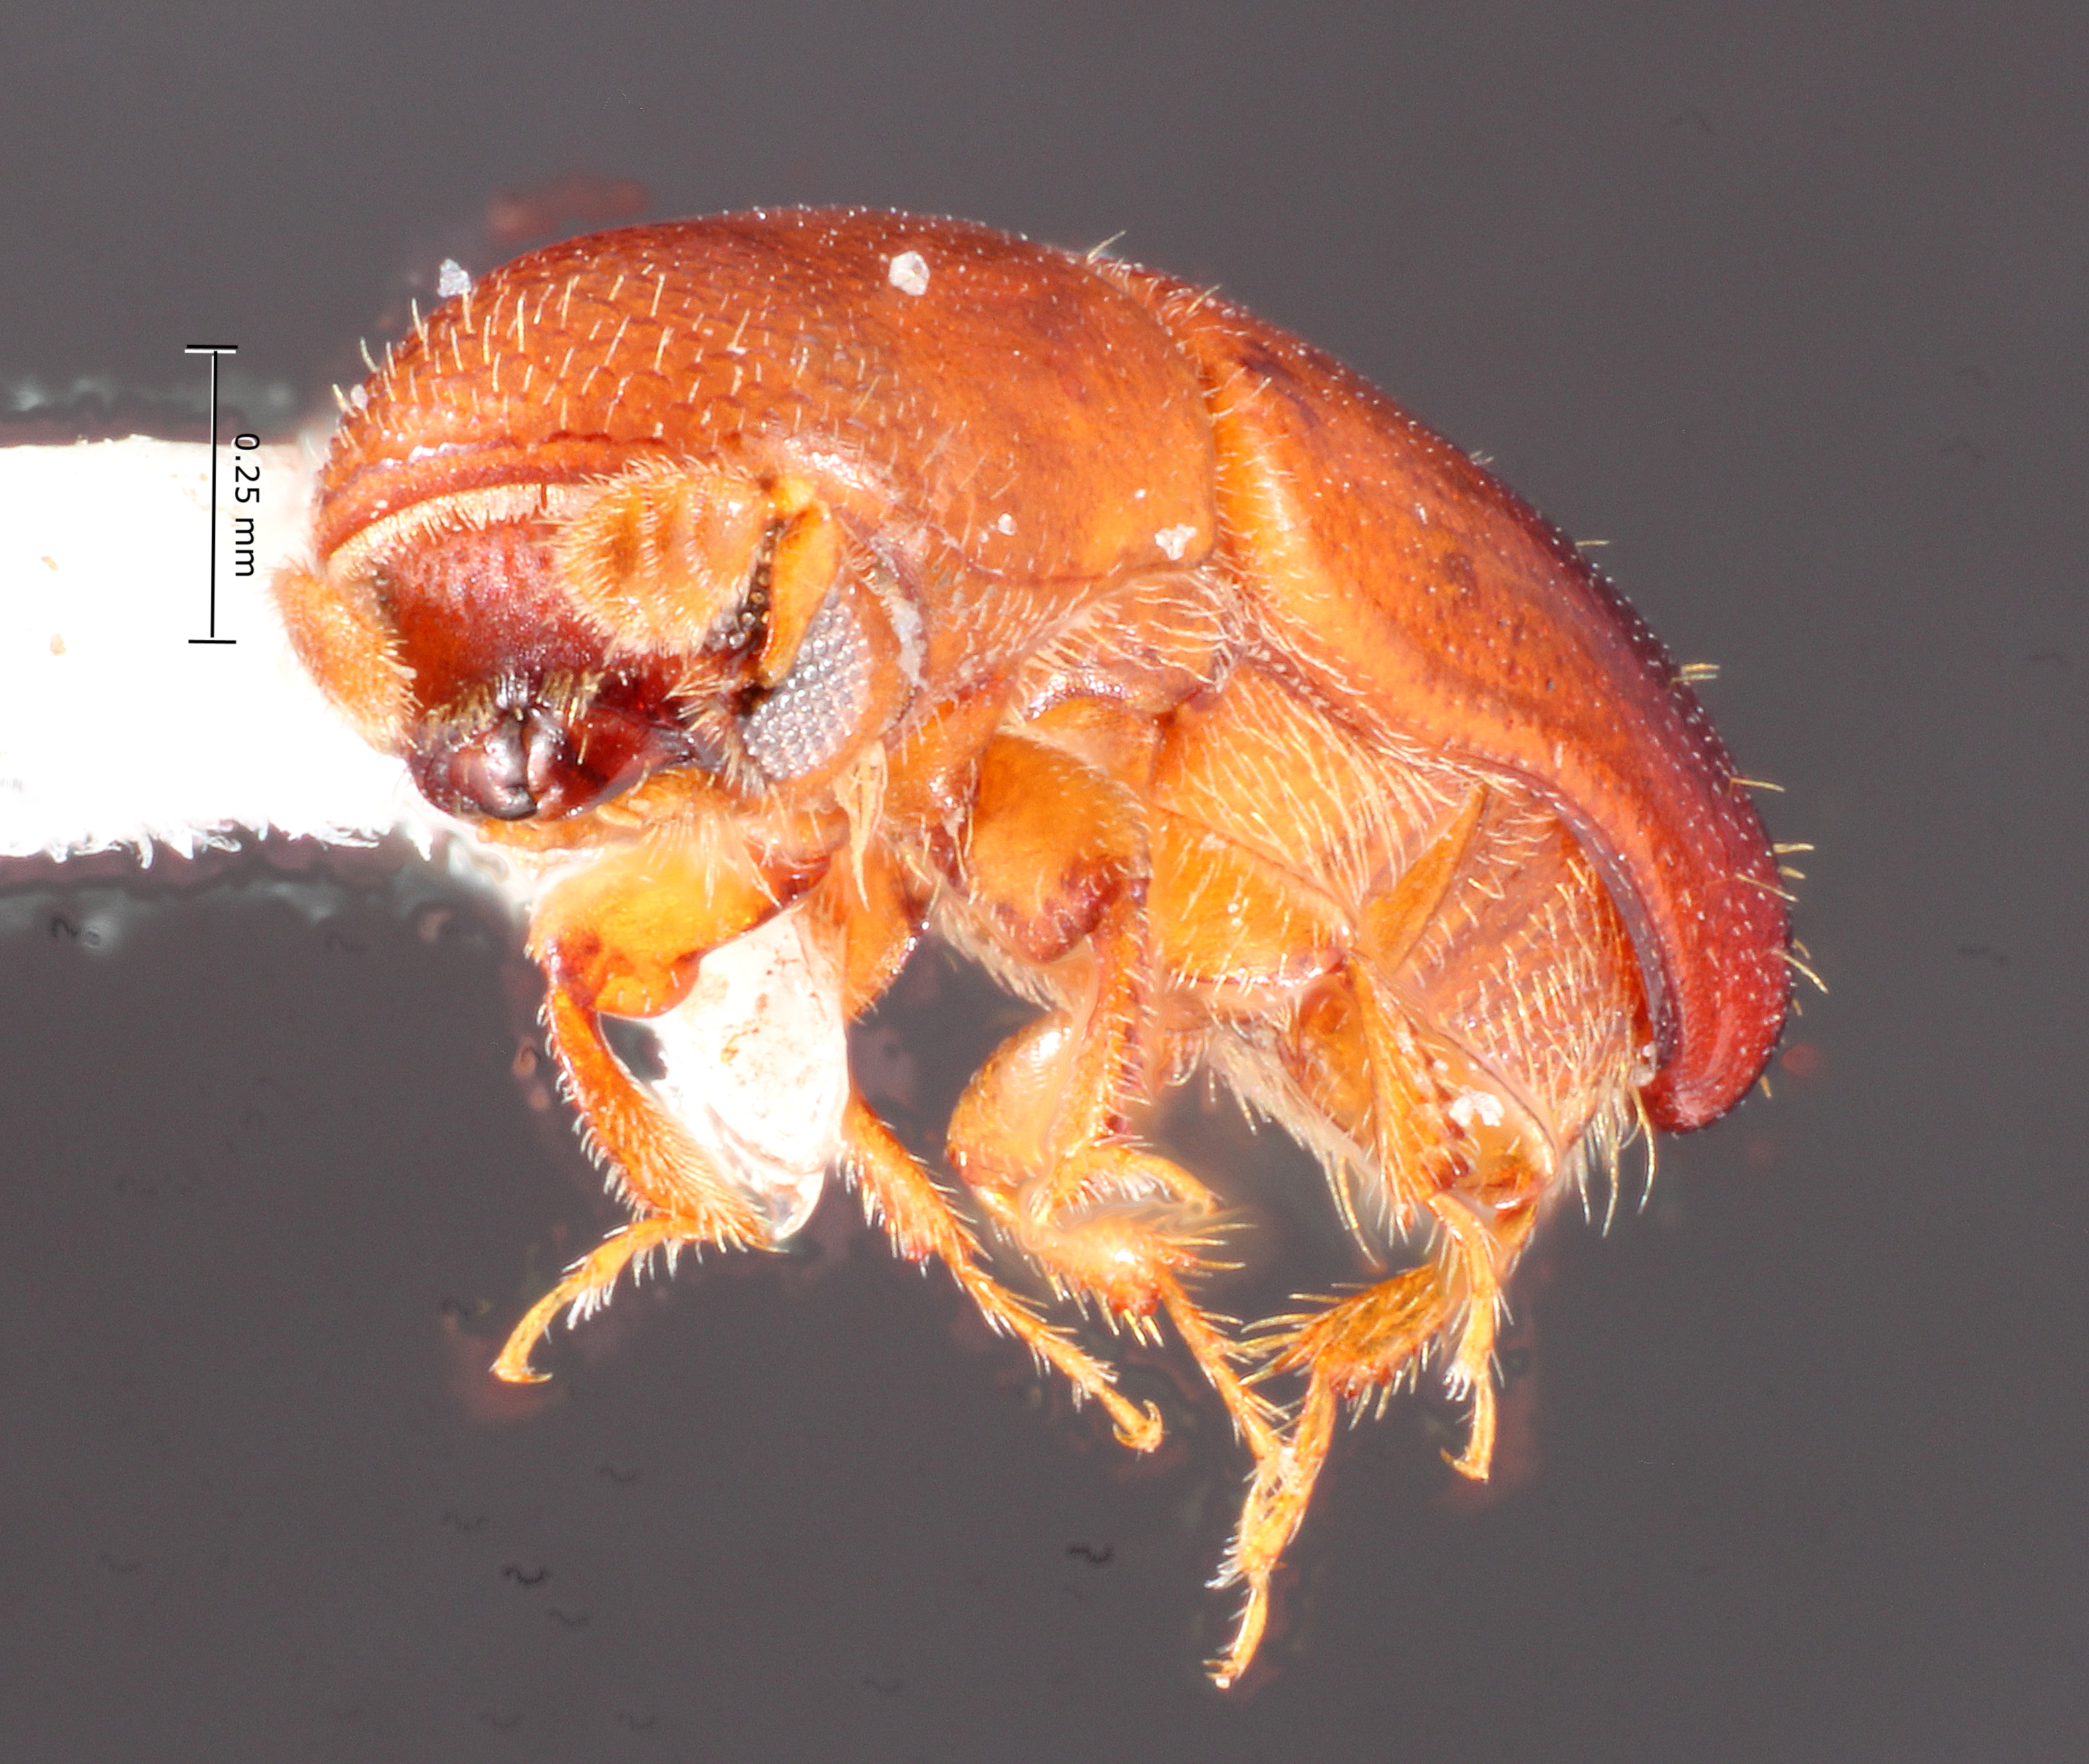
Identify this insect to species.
Monarthrum dimidiatum
